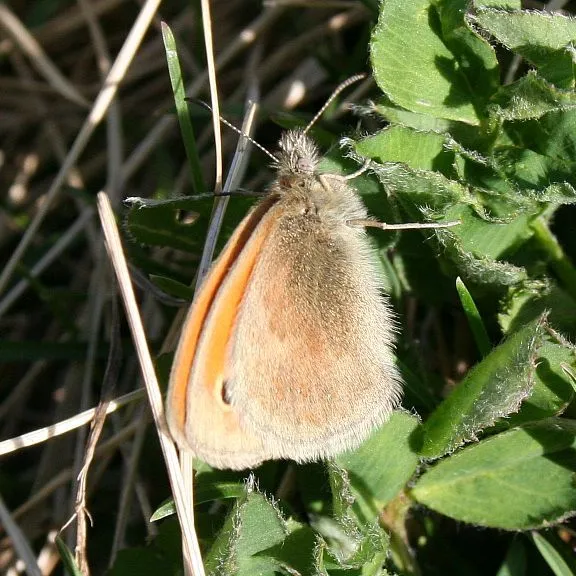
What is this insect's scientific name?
Coenonympha pamphilus
